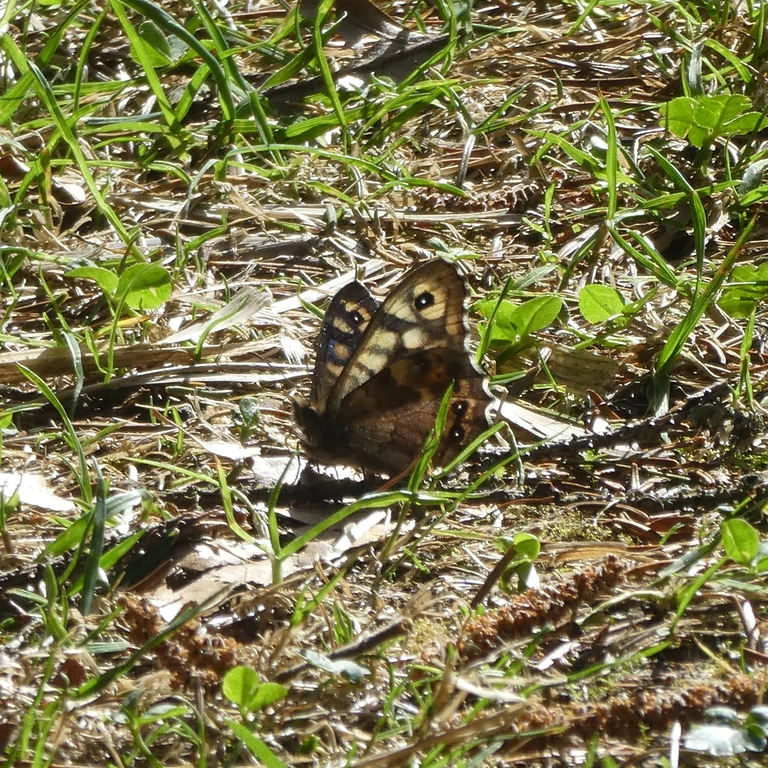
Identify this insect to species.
Pararge aegeria
